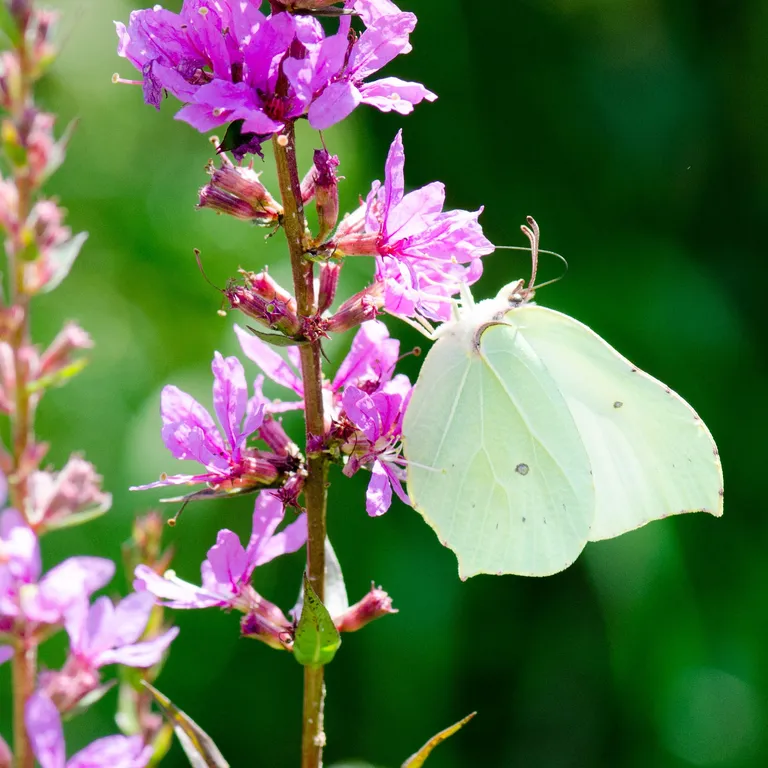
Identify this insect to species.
Gonepteryx rhamni
